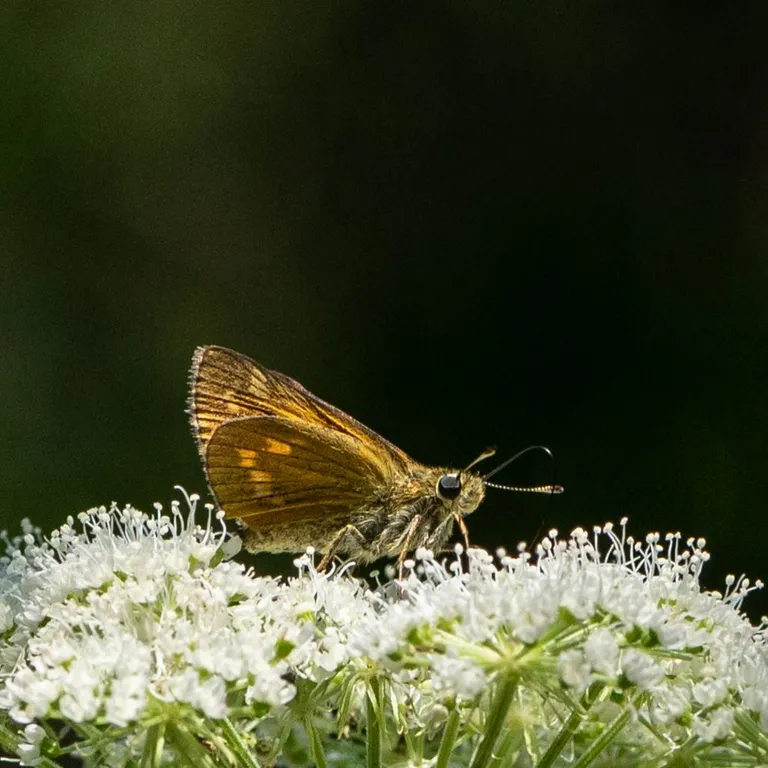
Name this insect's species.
Ochlodes sylvanus (also Ochlodes venata)
